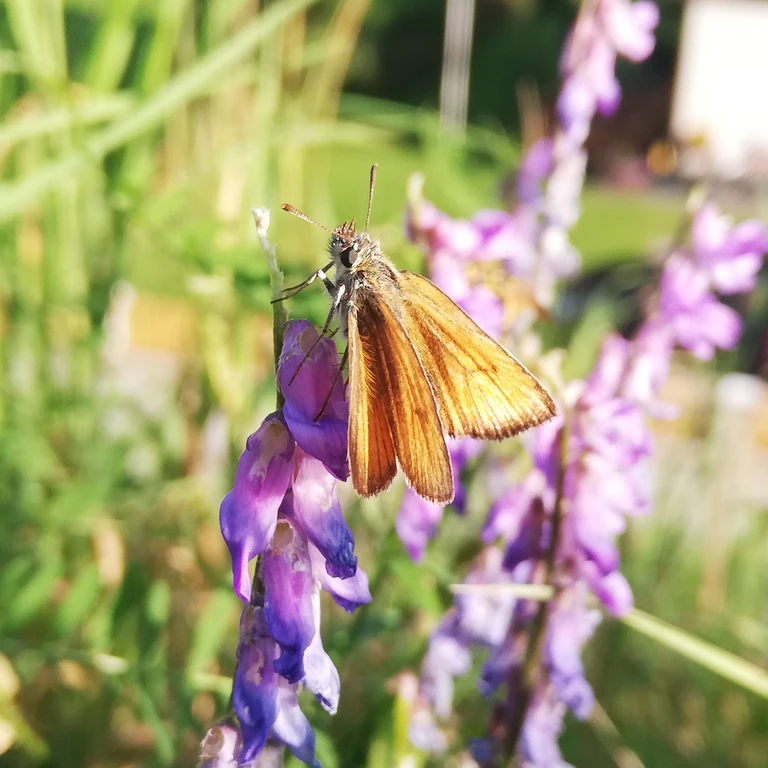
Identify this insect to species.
Thymelicus sylvestris
